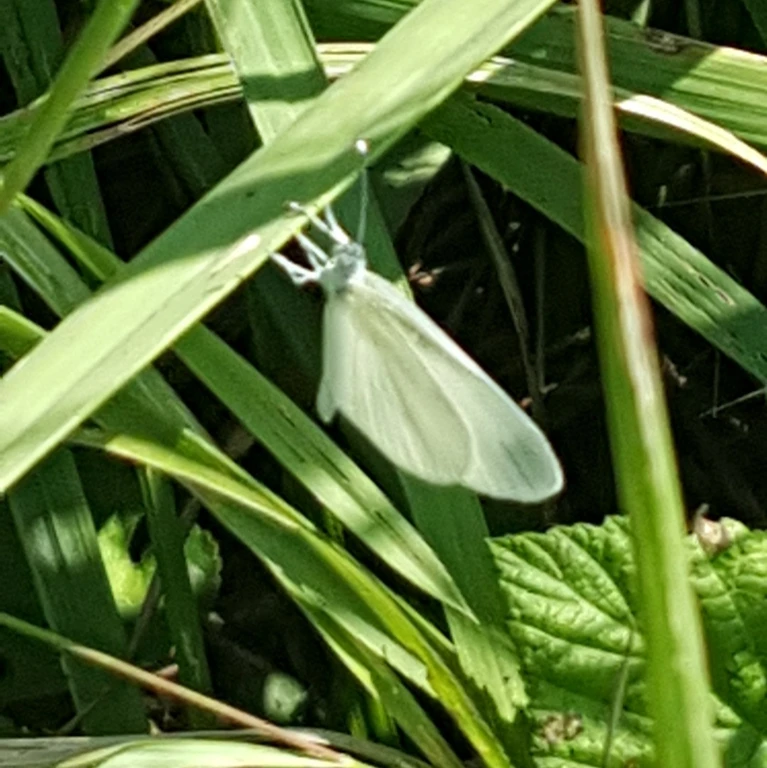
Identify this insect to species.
Leptidea sinapis/juvernica
